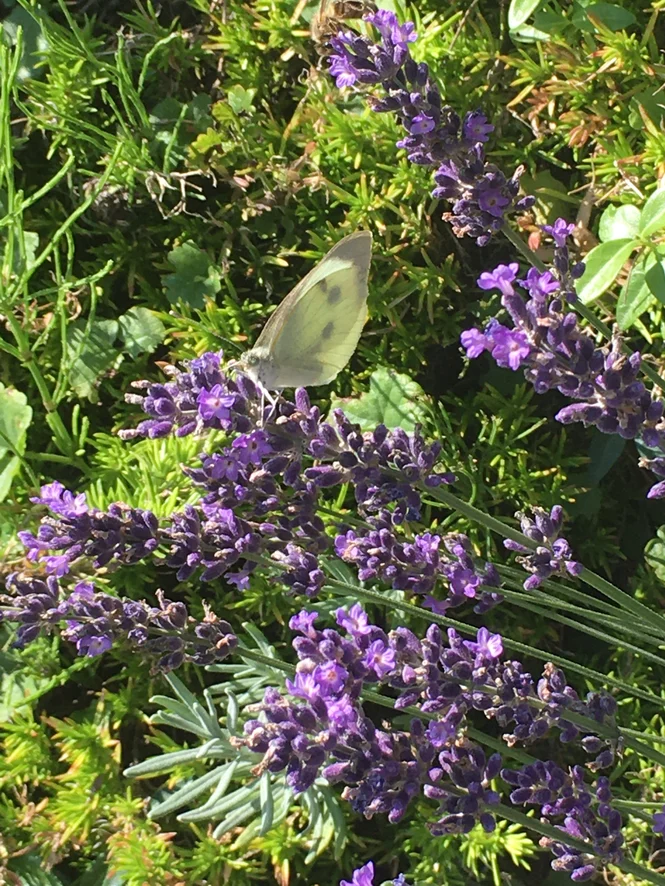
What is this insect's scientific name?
Pieris brassicae
